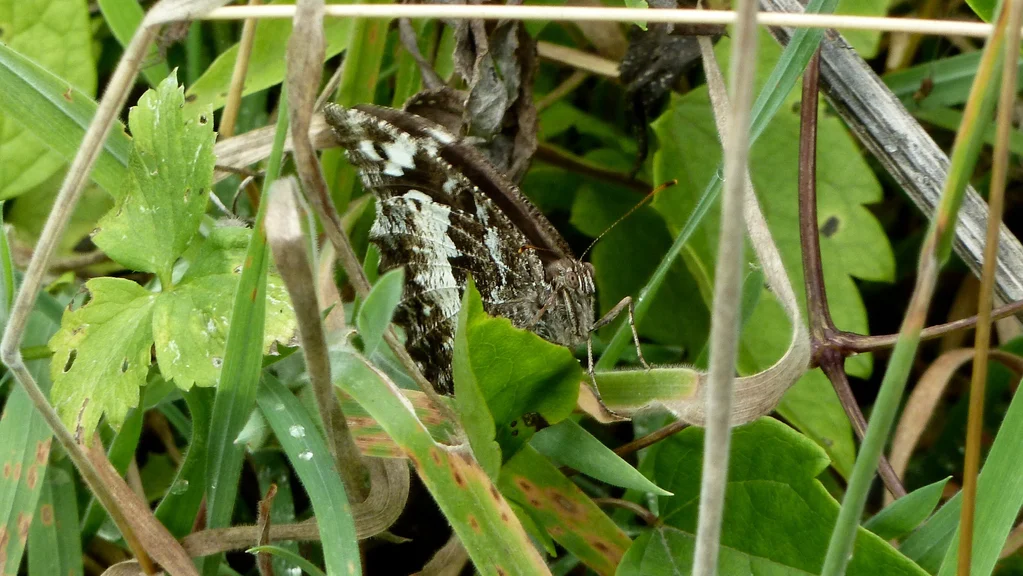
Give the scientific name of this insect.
Brintesia circe
